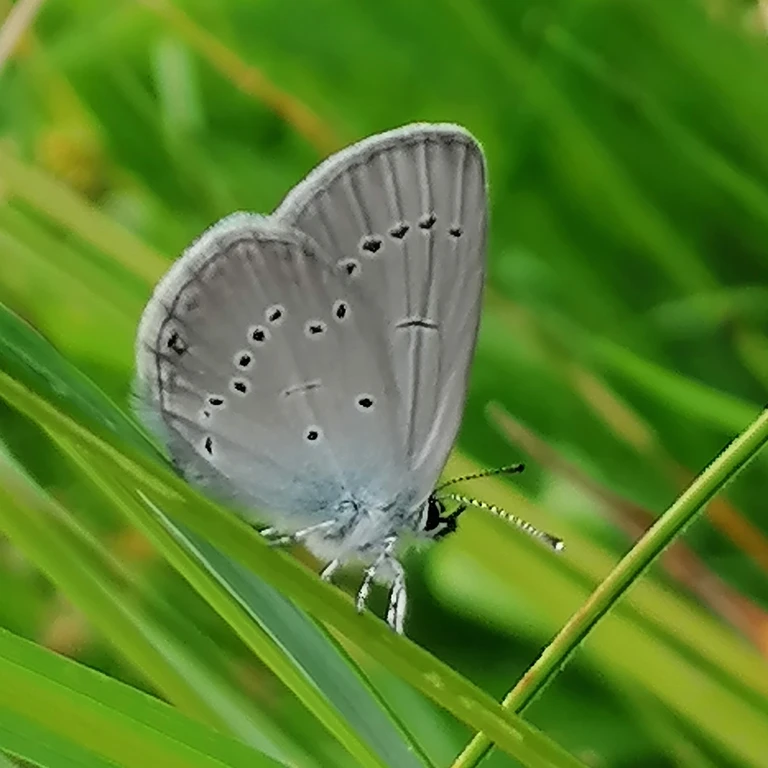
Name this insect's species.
Cupido minimus
